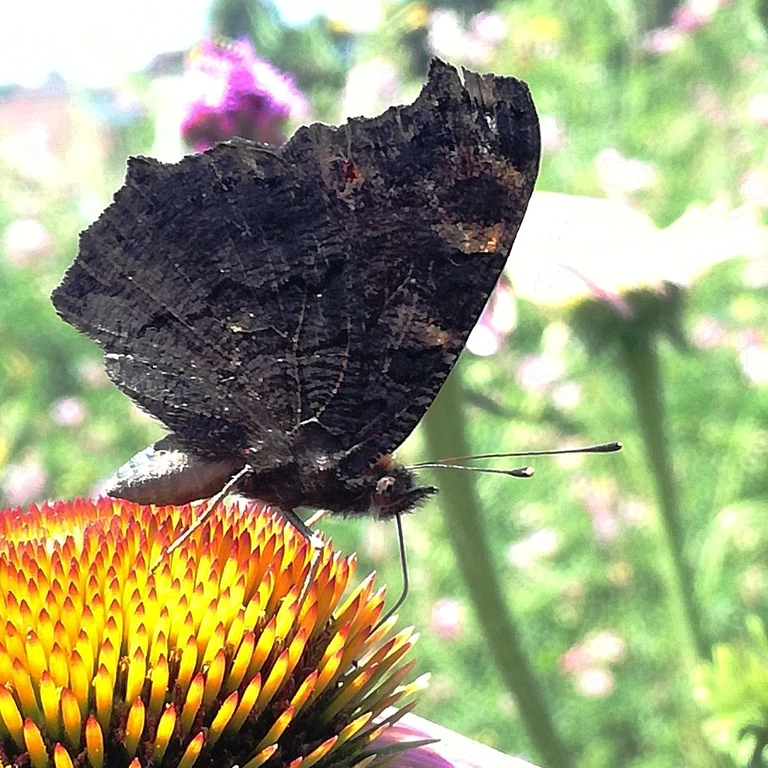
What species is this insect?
Aglais io
